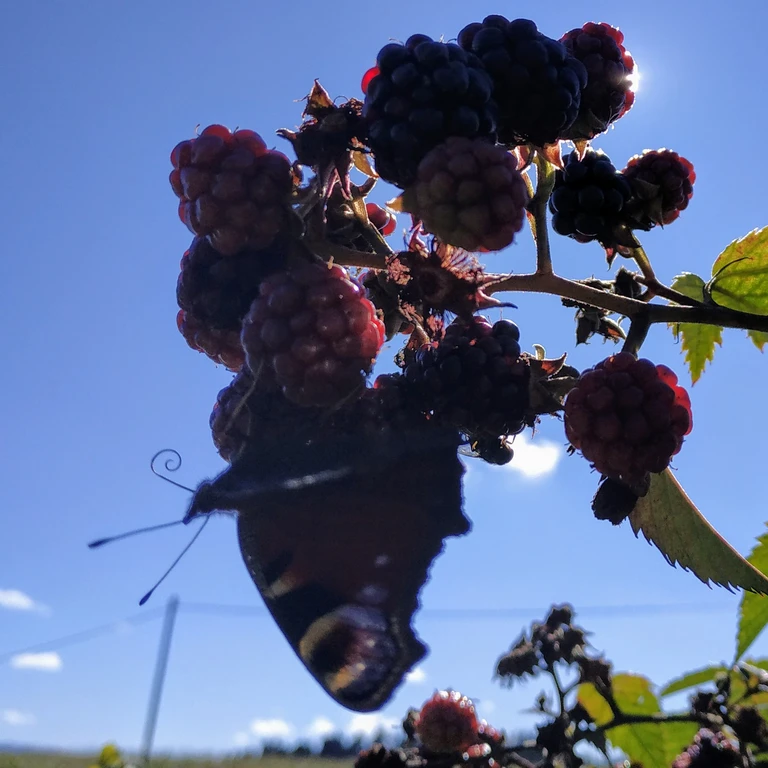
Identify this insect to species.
Aglais io
